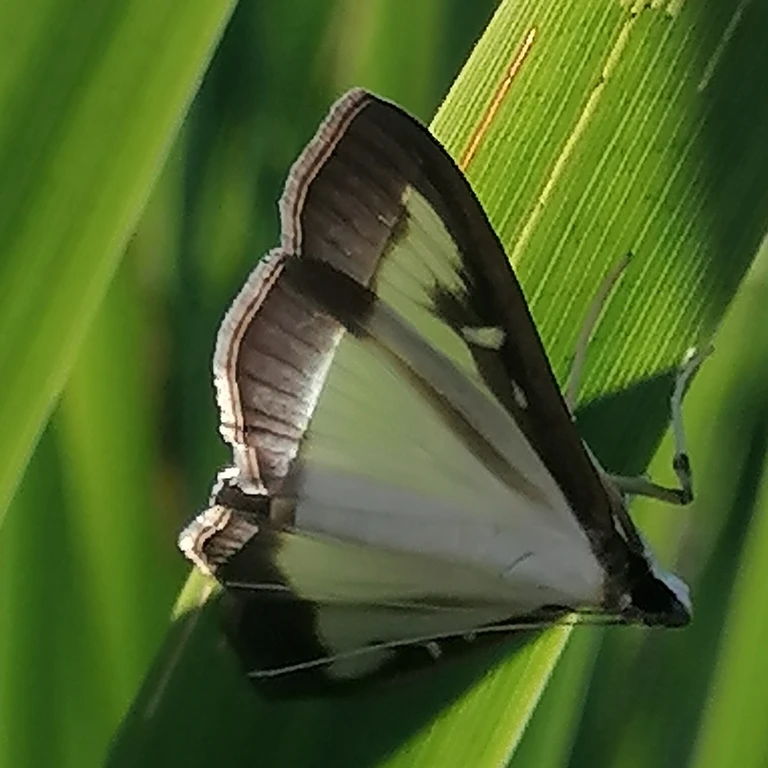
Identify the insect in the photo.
Cydalima perspectalis
